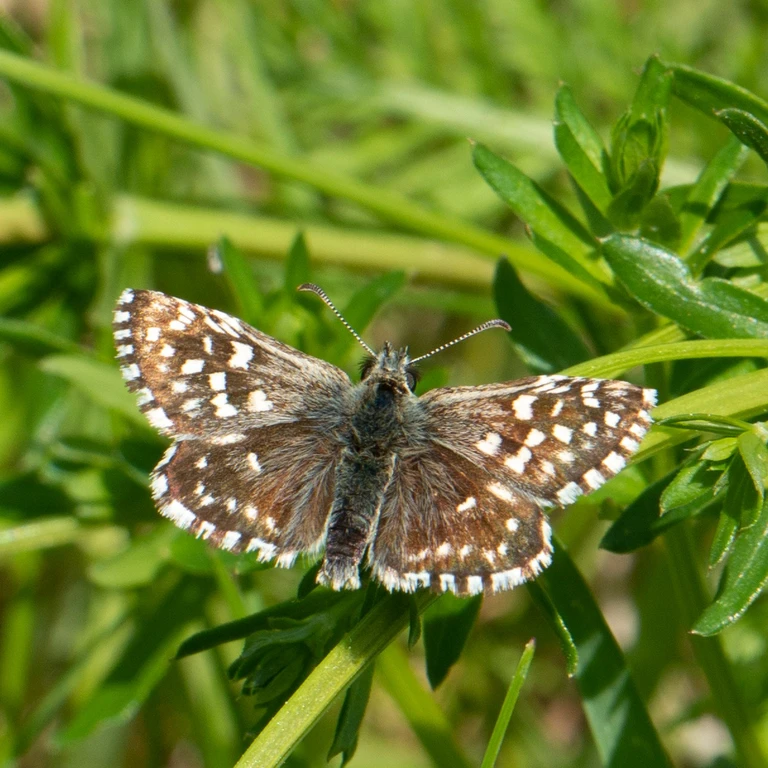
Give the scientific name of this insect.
Pyrgus malvae
